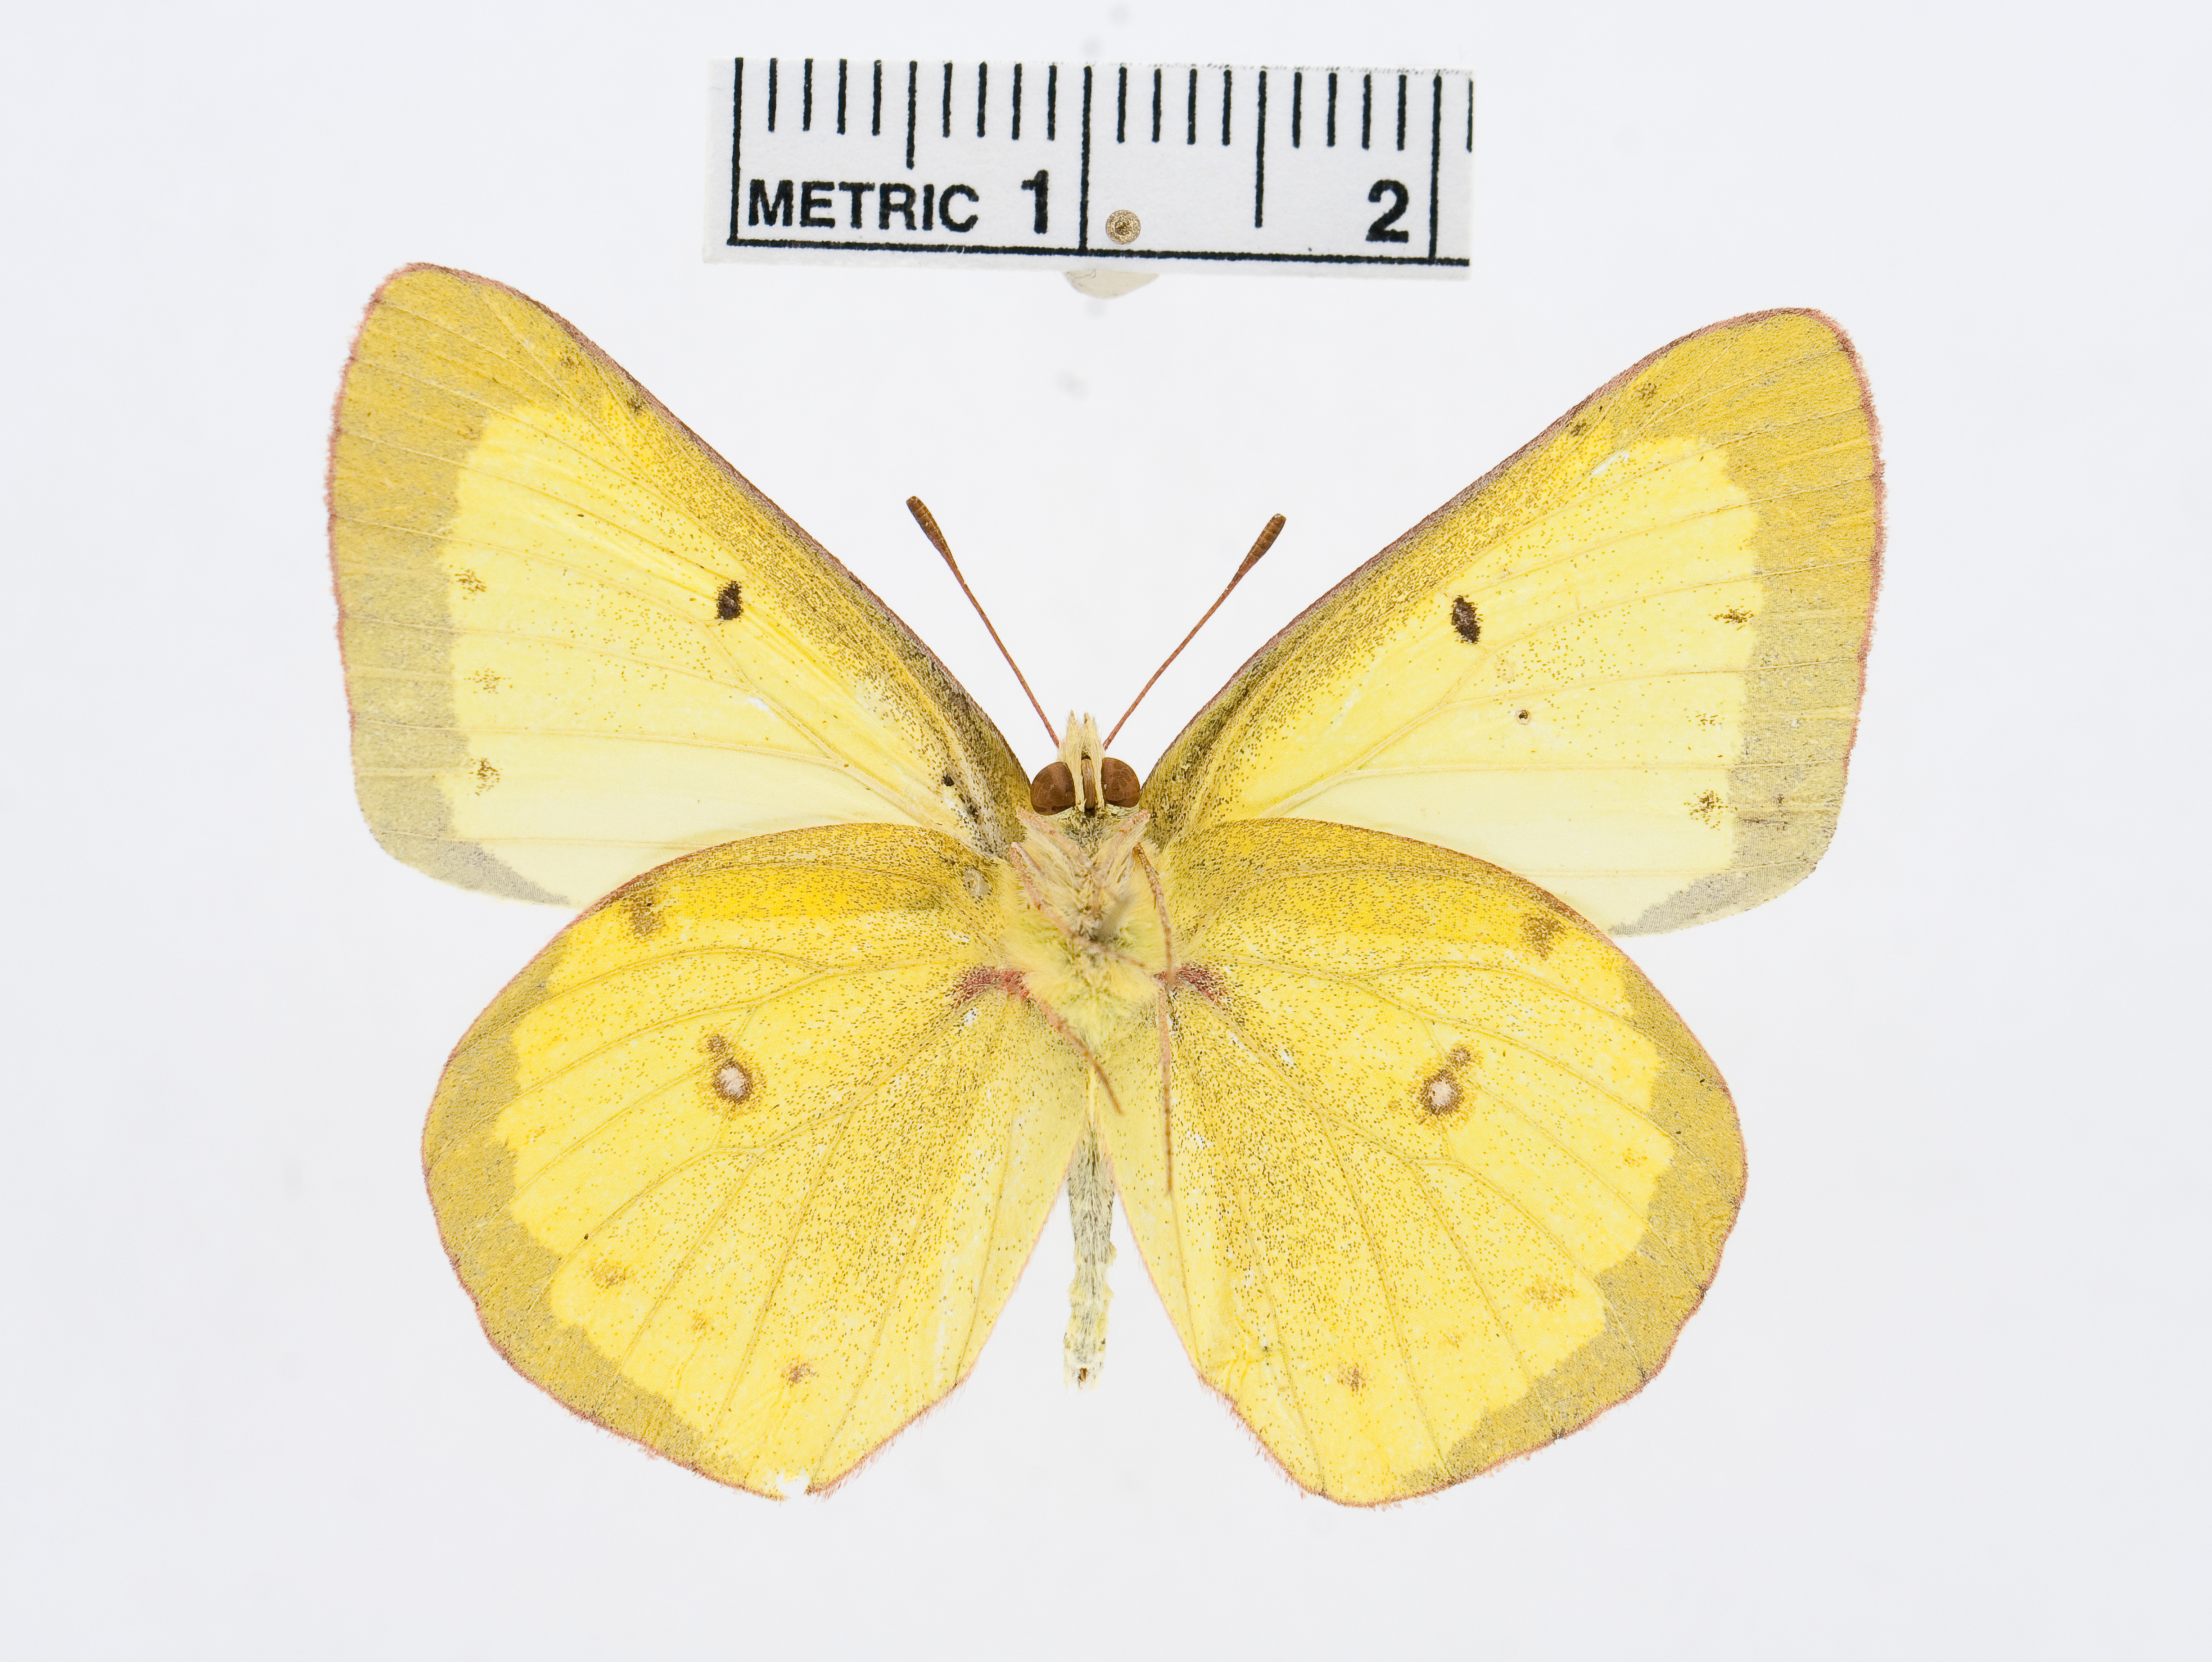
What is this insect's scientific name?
Colias philodice
